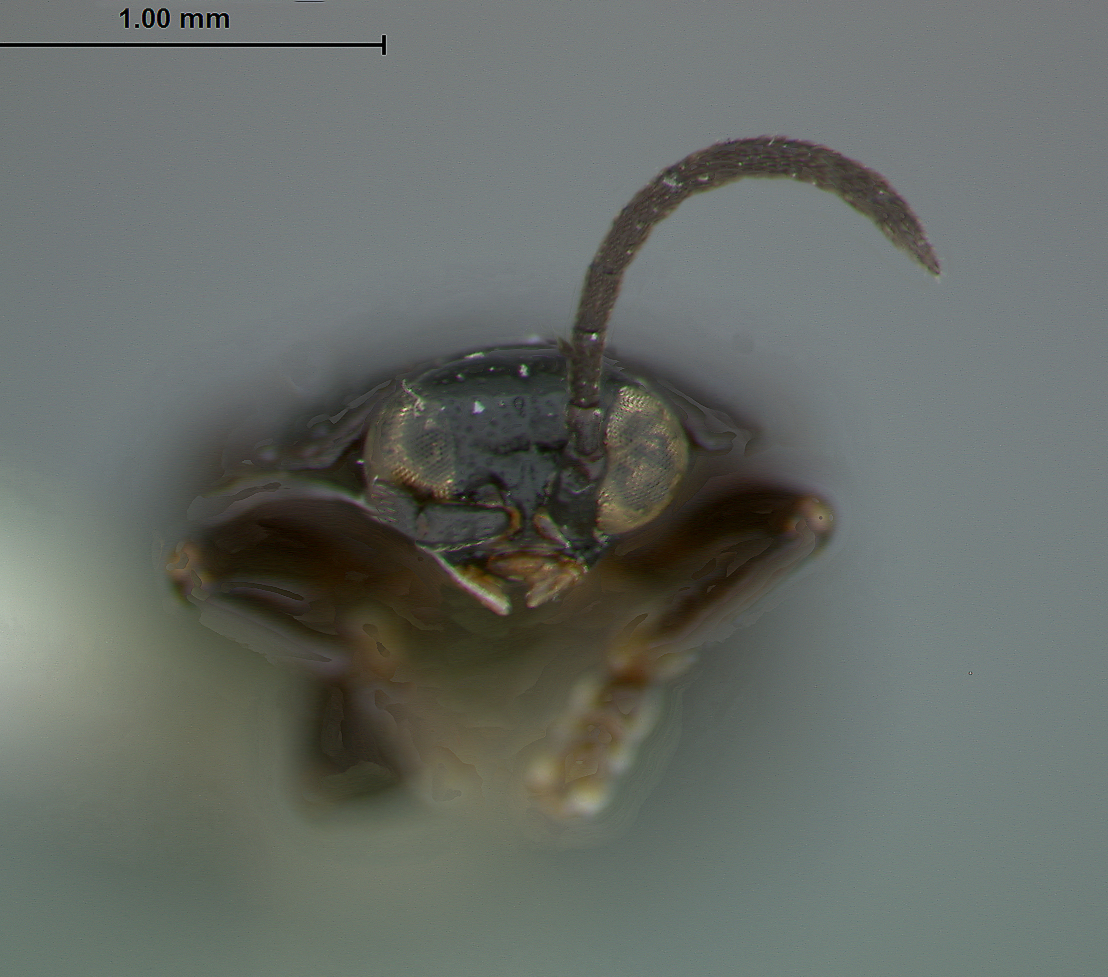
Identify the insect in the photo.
Cephaloleia formosus
